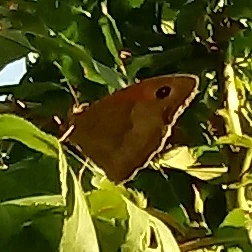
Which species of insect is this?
Maniola jurtina
